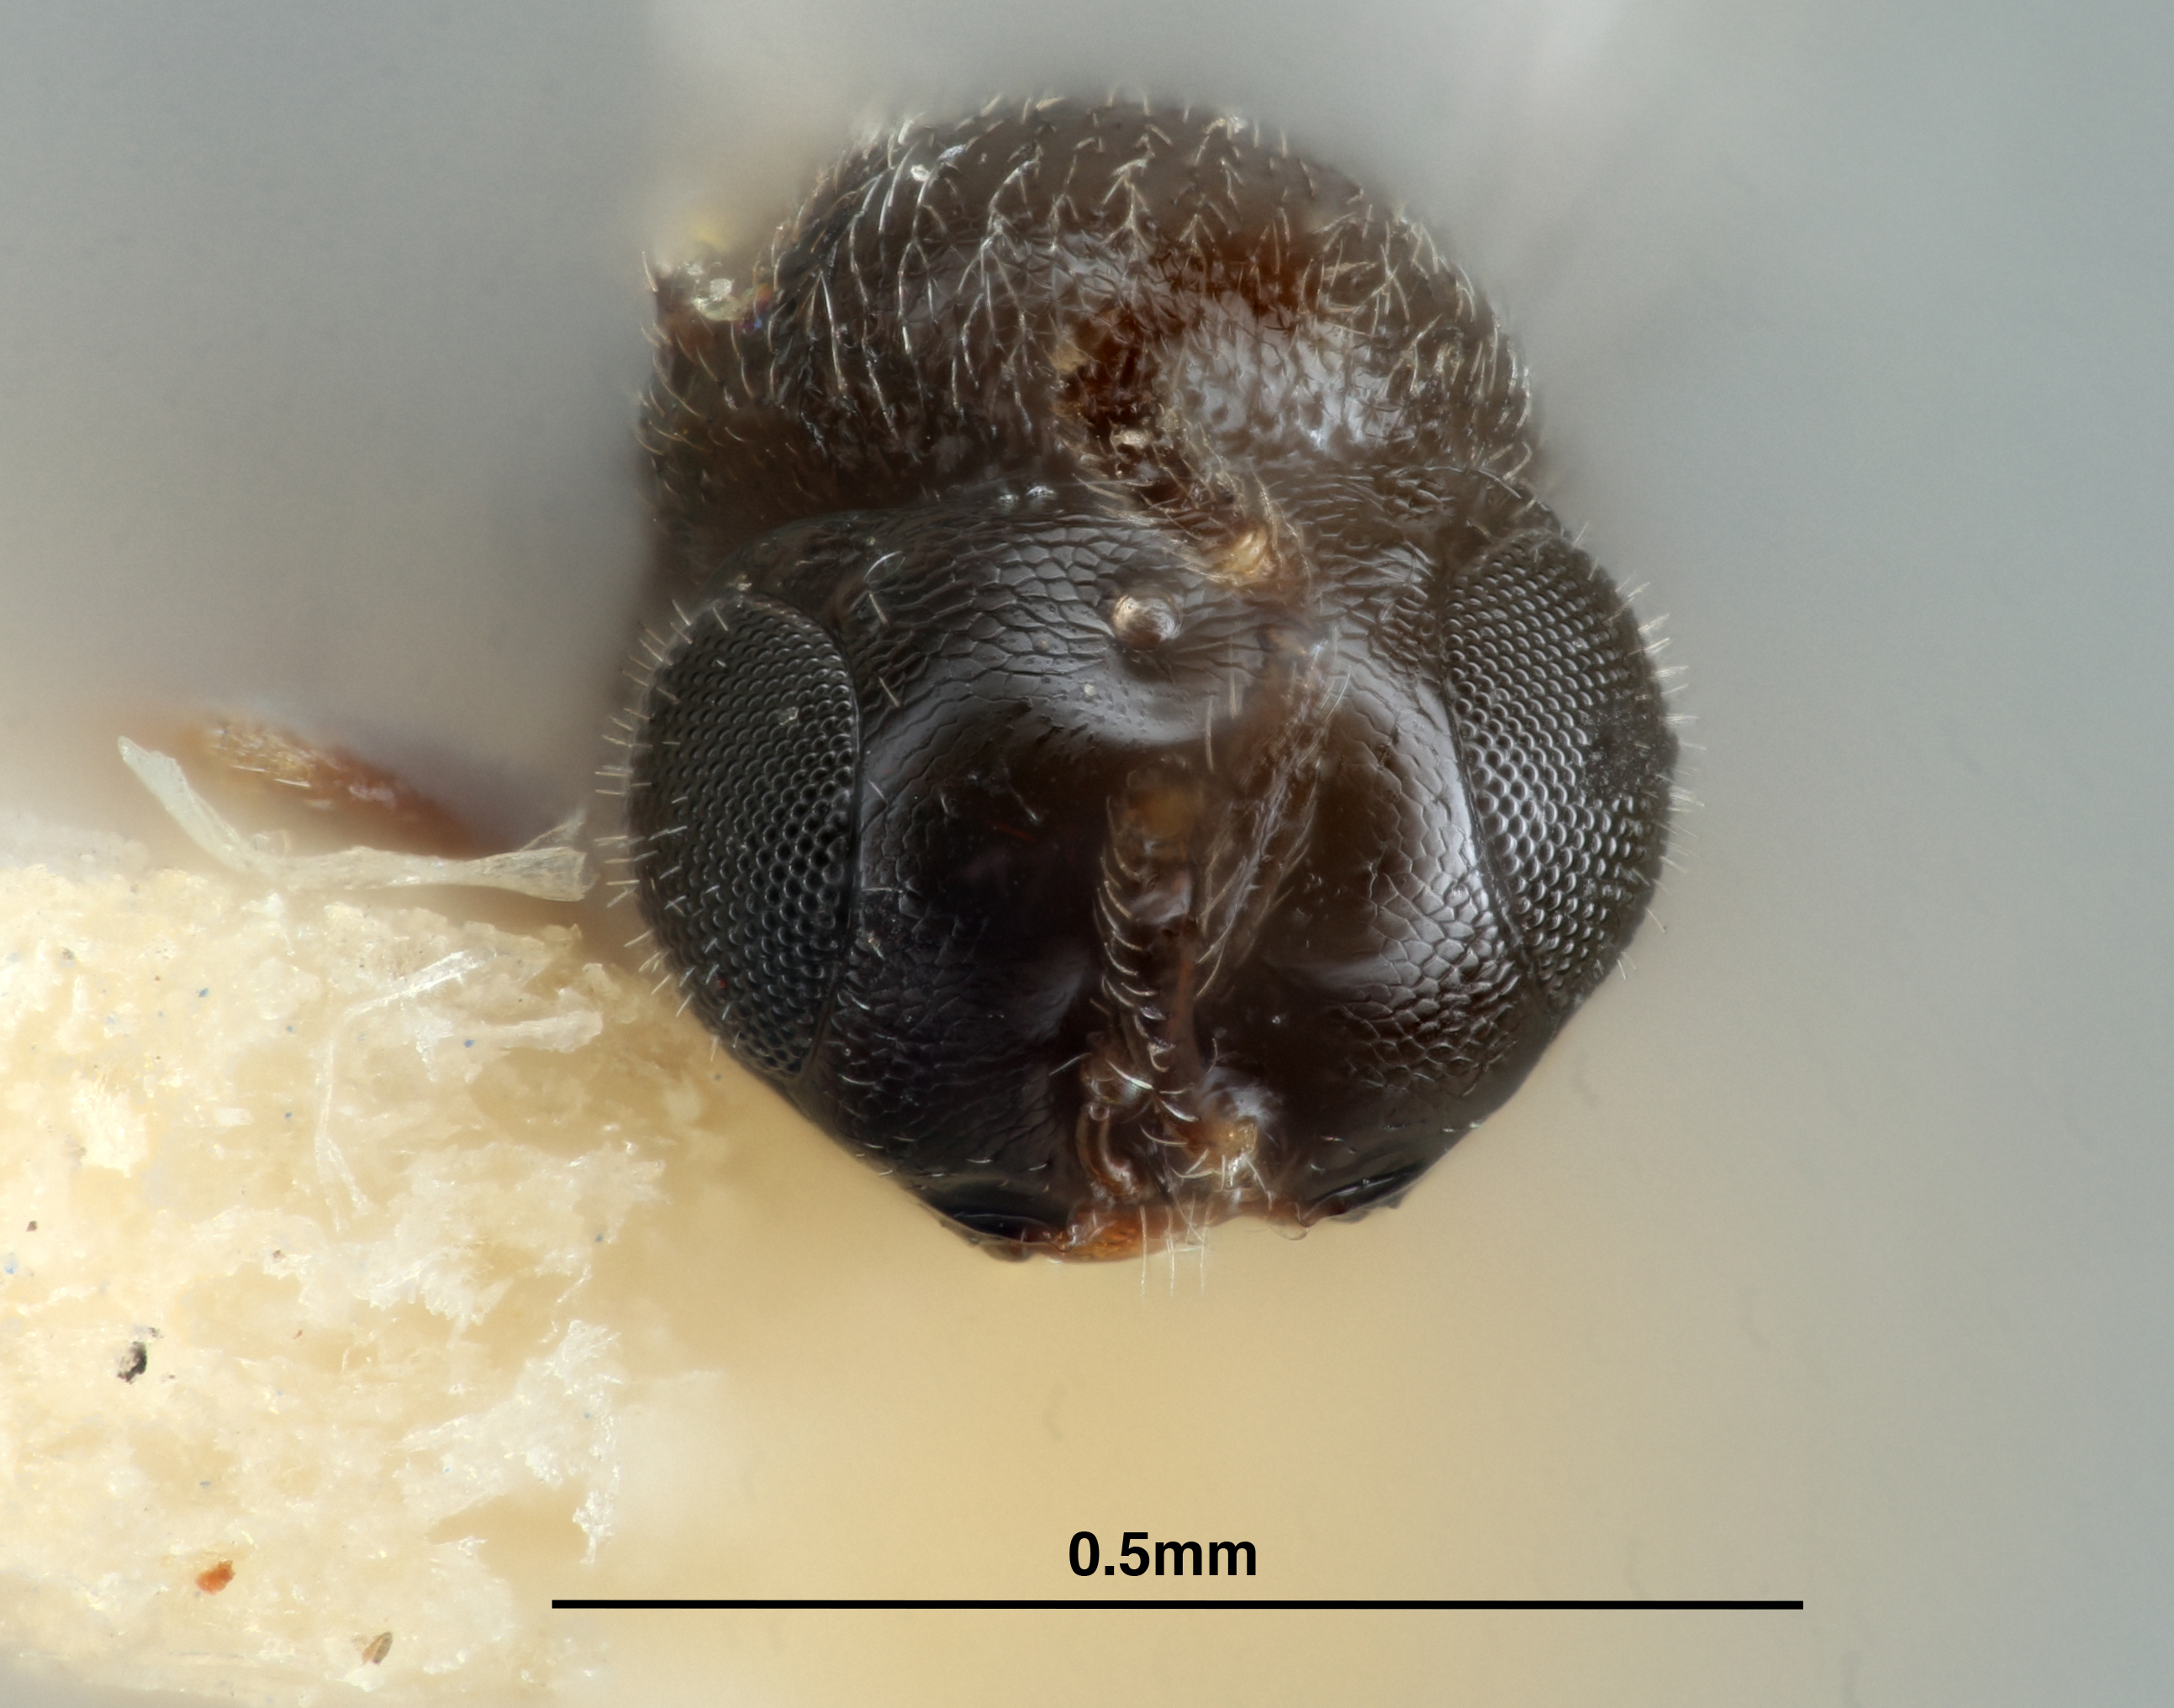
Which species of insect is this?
Telenomus nigriscapus
